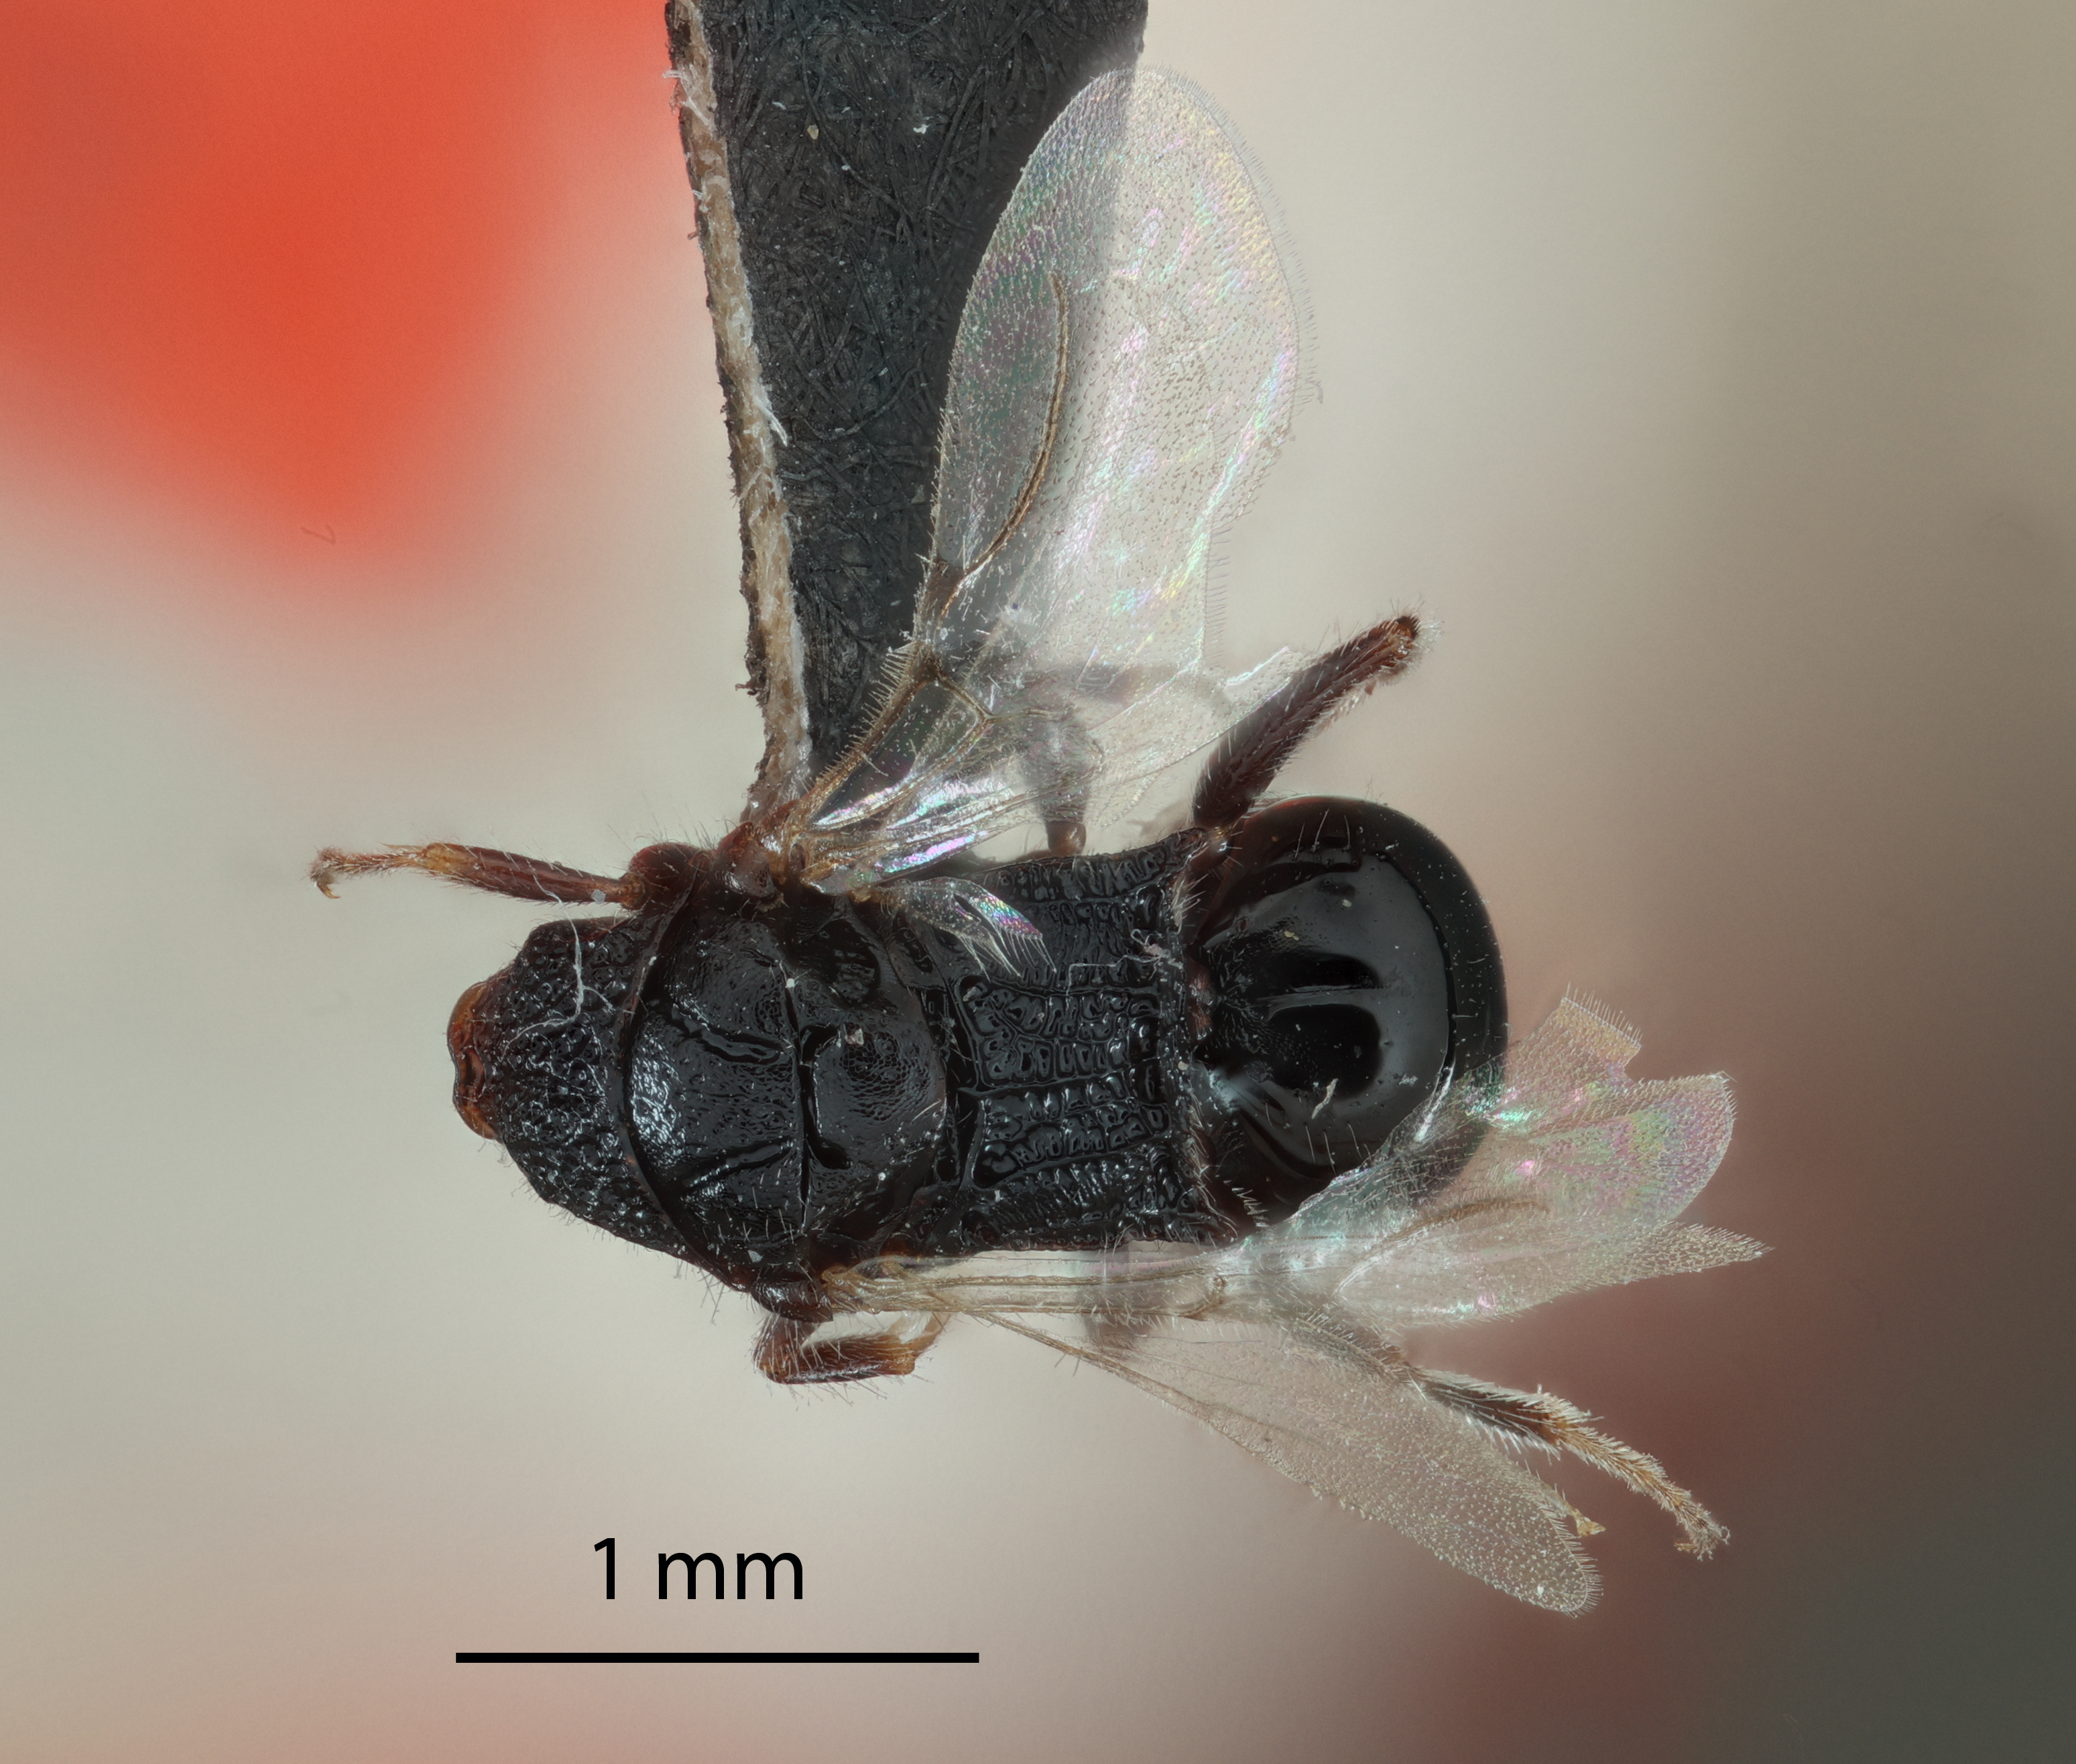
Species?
Heterocoelia granulata
